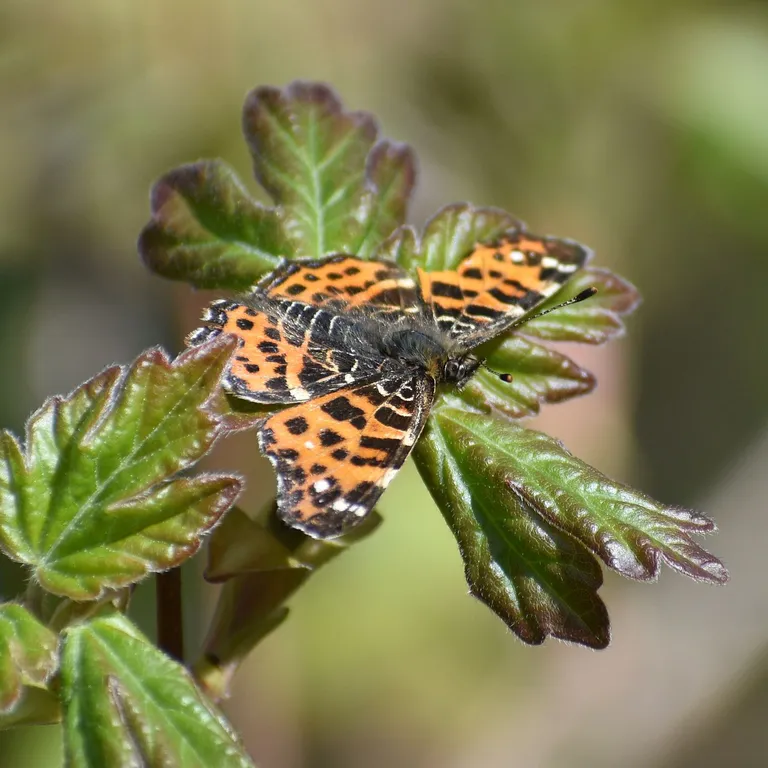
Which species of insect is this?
Araschnia levana
